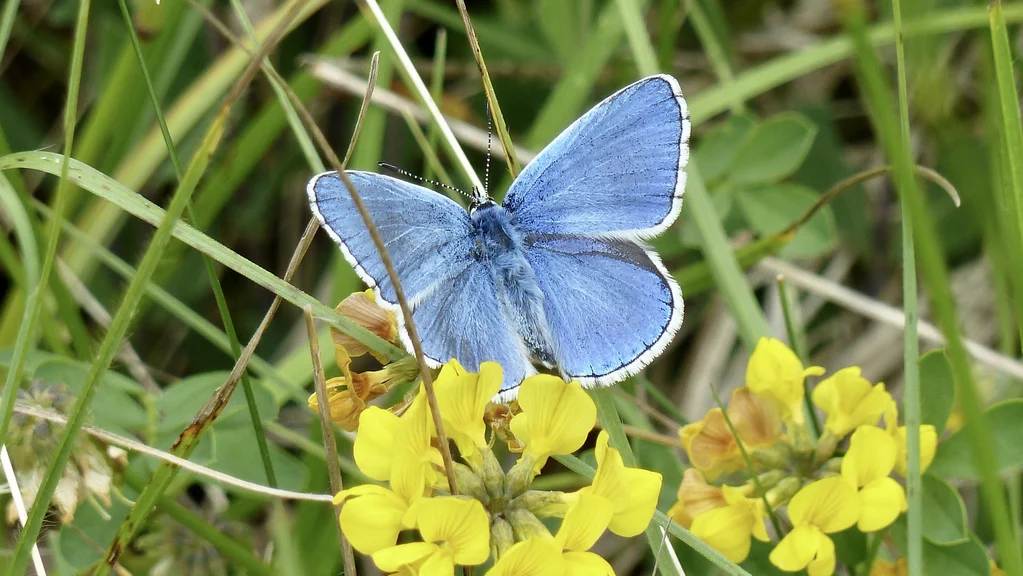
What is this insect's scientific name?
Lysandra bellargus
